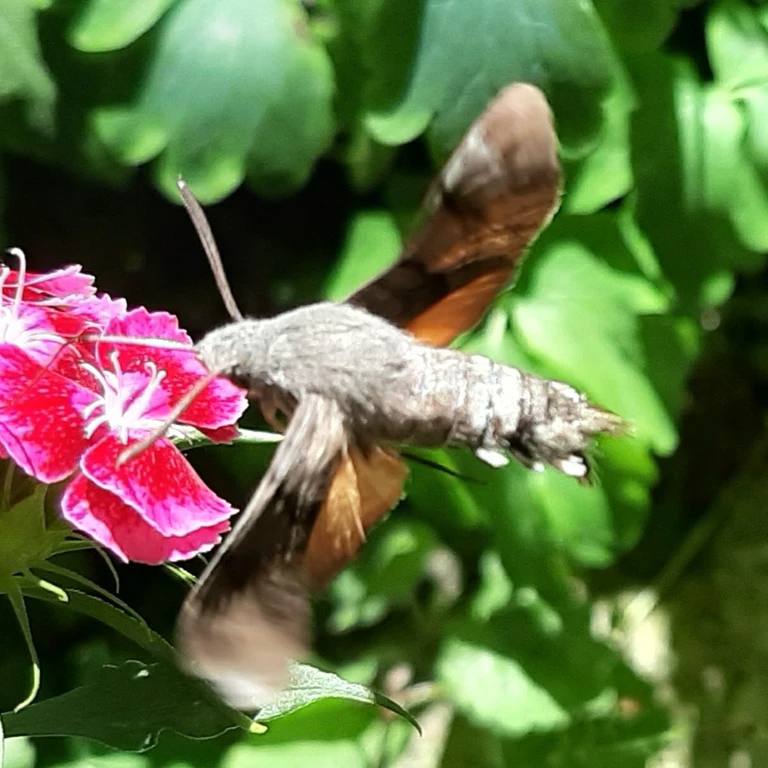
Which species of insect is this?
Macroglossum stellatarum
